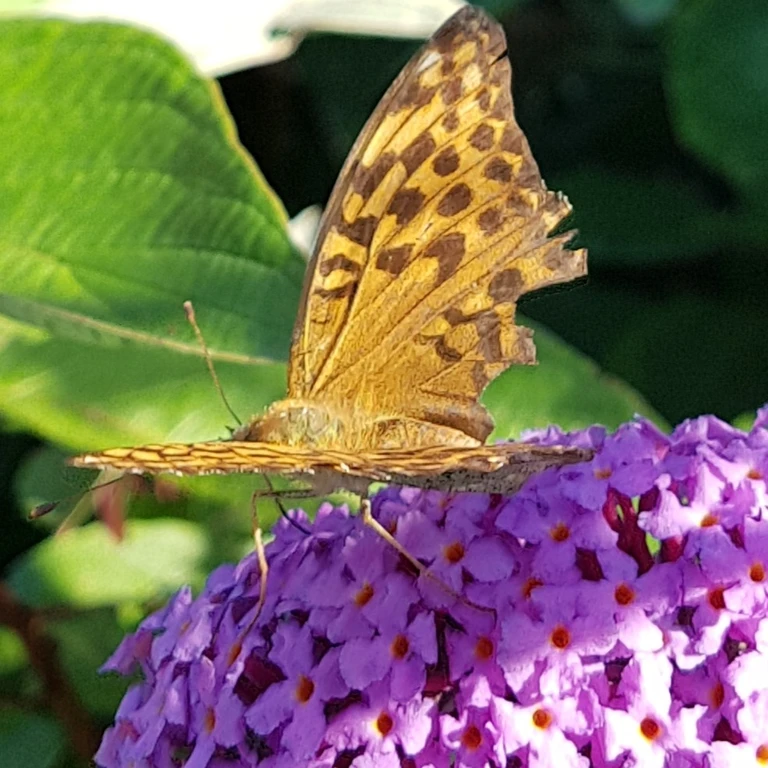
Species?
Argynnis paphia
